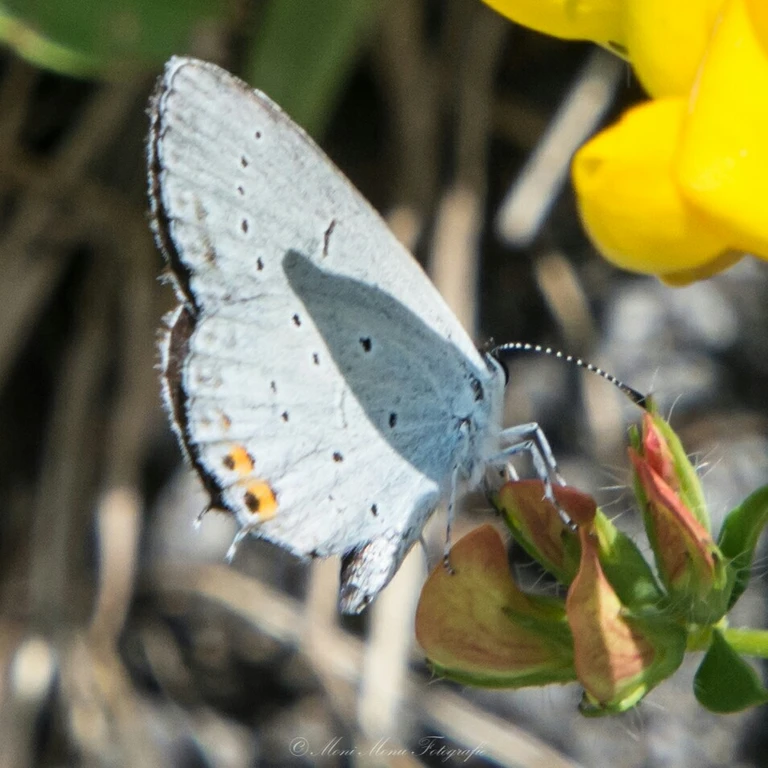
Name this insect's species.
Cupido argiades (also Elkalyce argiades)
